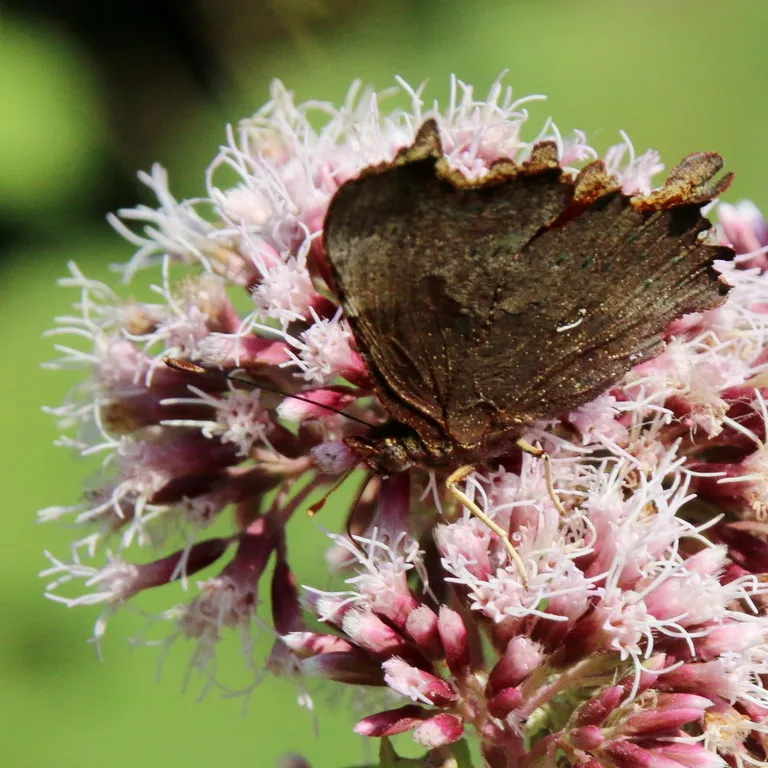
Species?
Polygonia c-album
